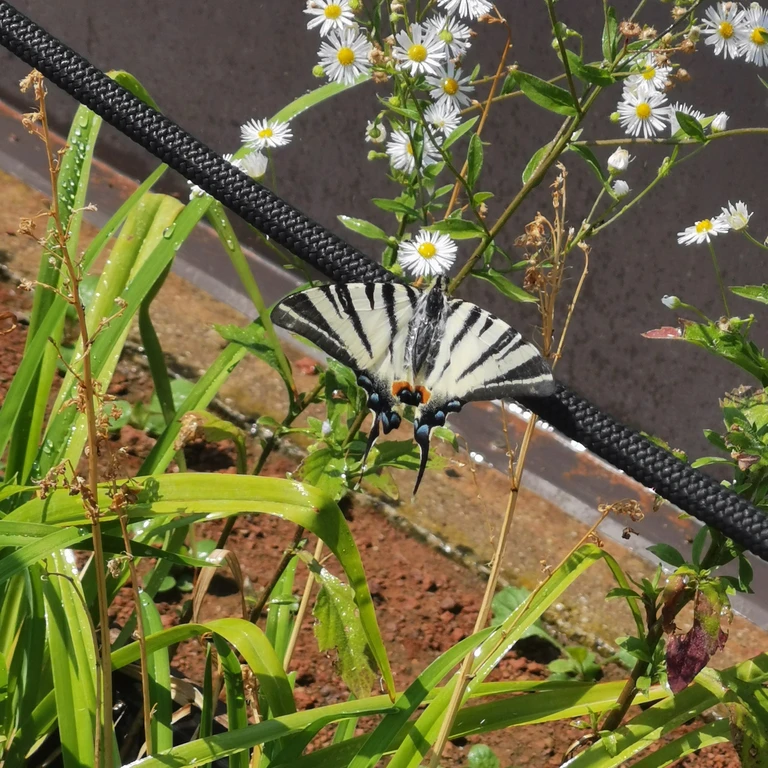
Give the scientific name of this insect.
Iphiclides podalirius
